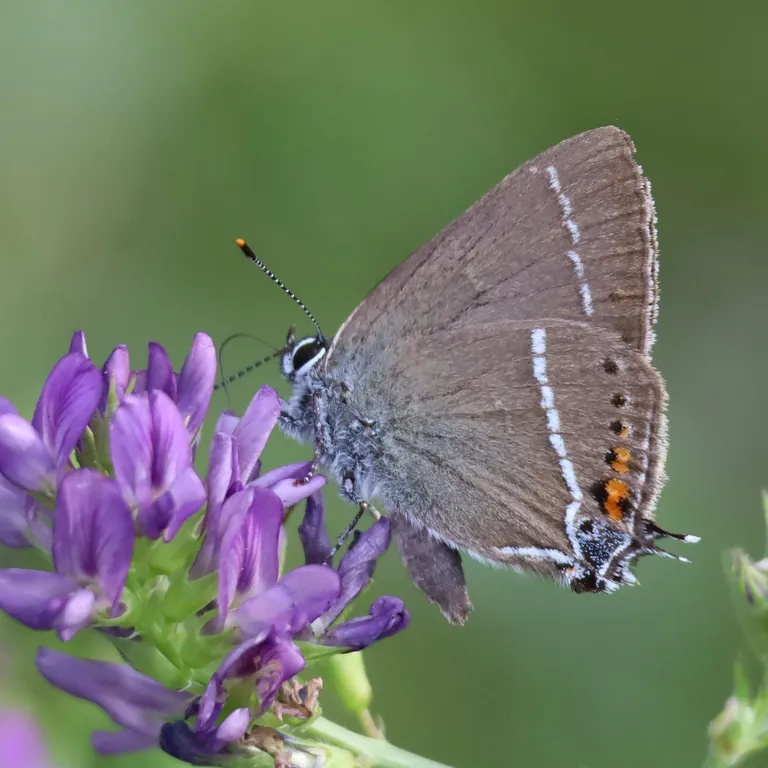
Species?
Satyrium spini (also Tuttiola spini)
